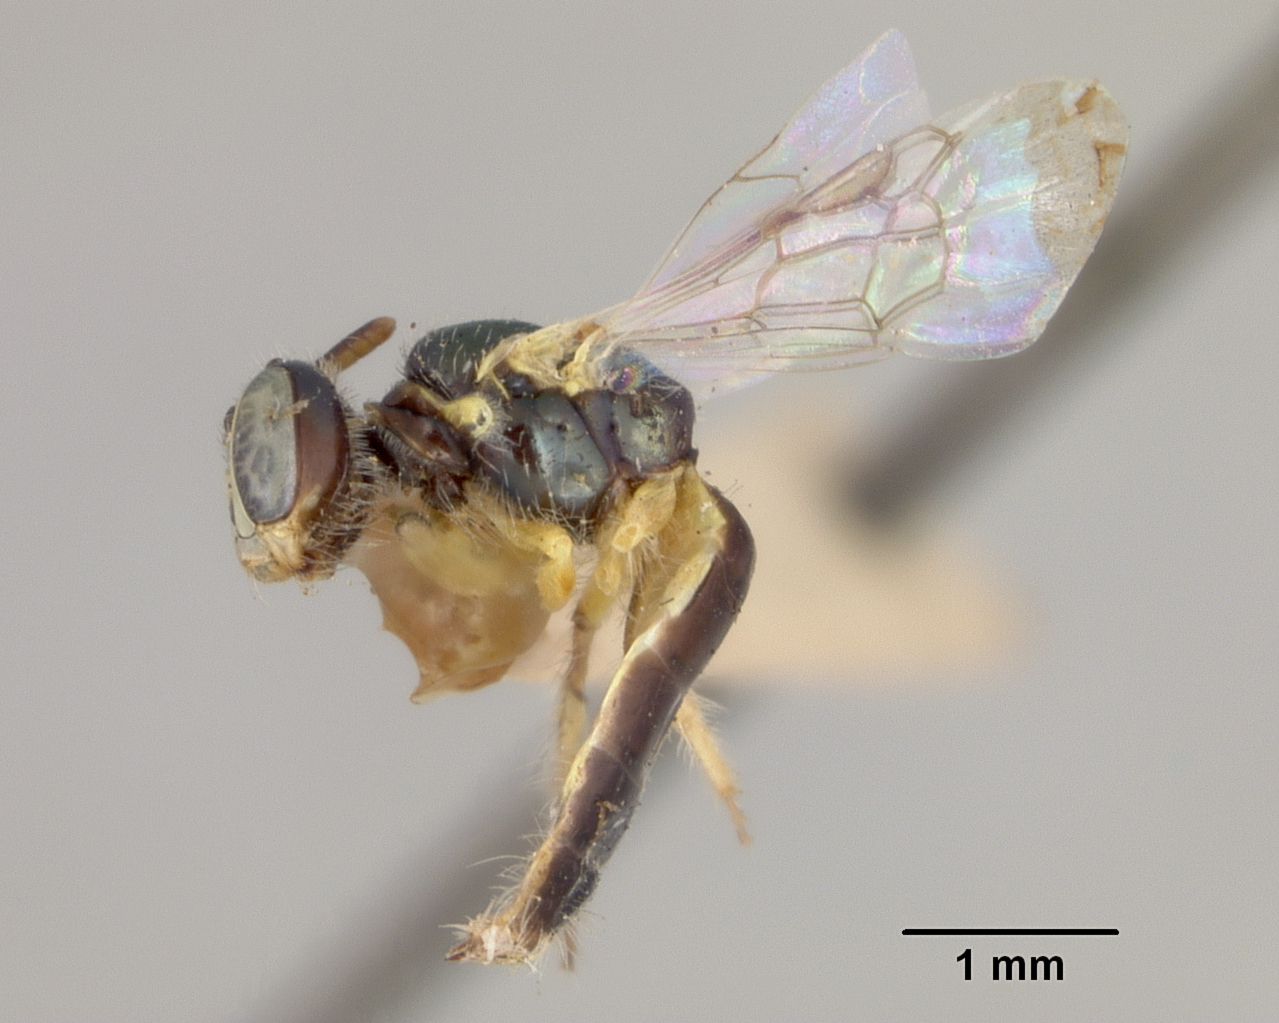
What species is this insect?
Perdita ashmeadi
